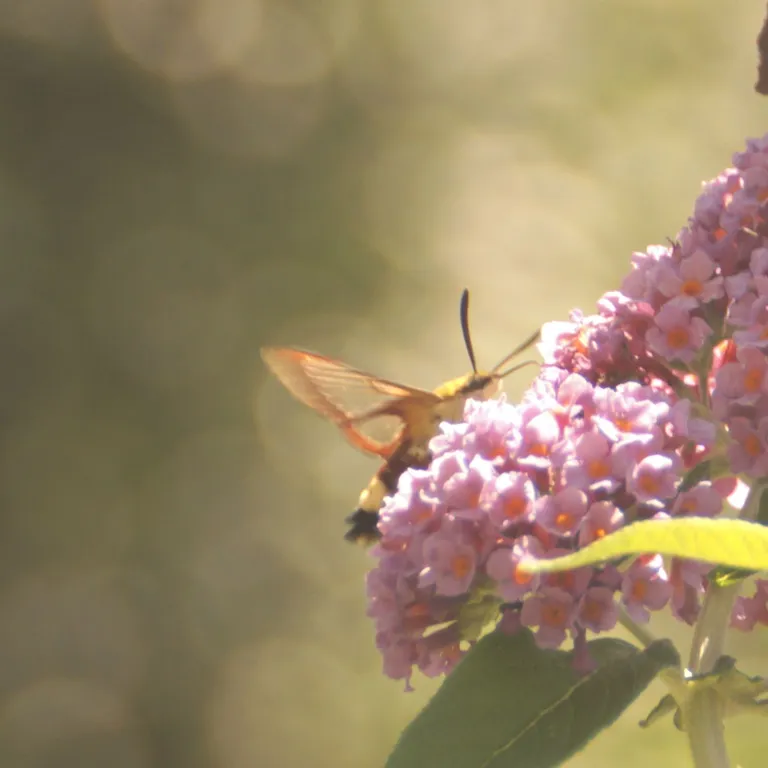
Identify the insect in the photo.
Hemaris fuciformis
